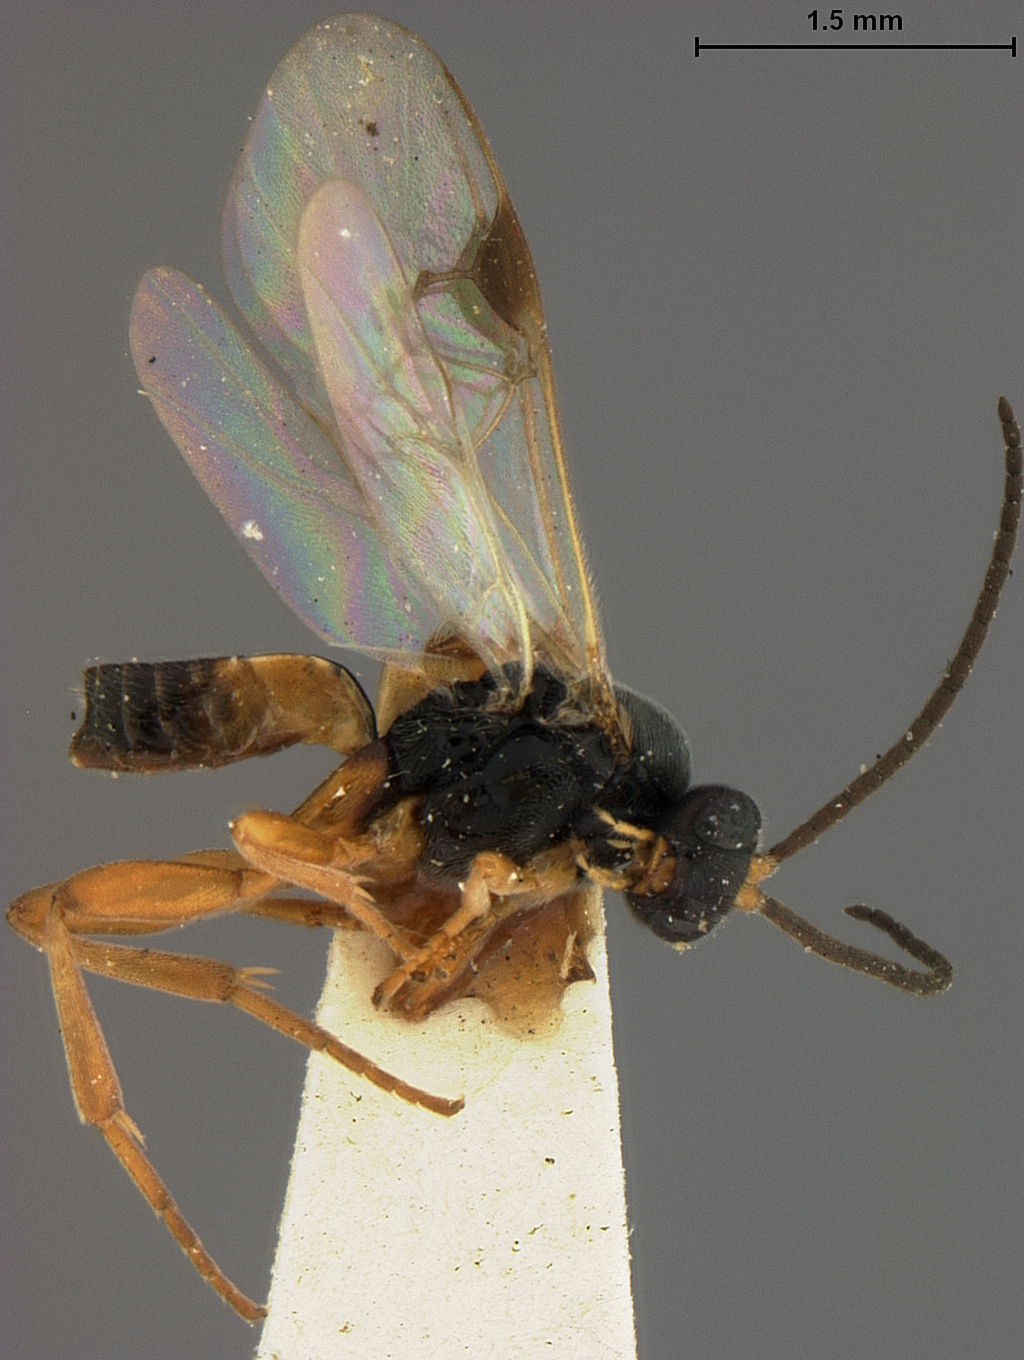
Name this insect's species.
Apanteles clisiocampae
